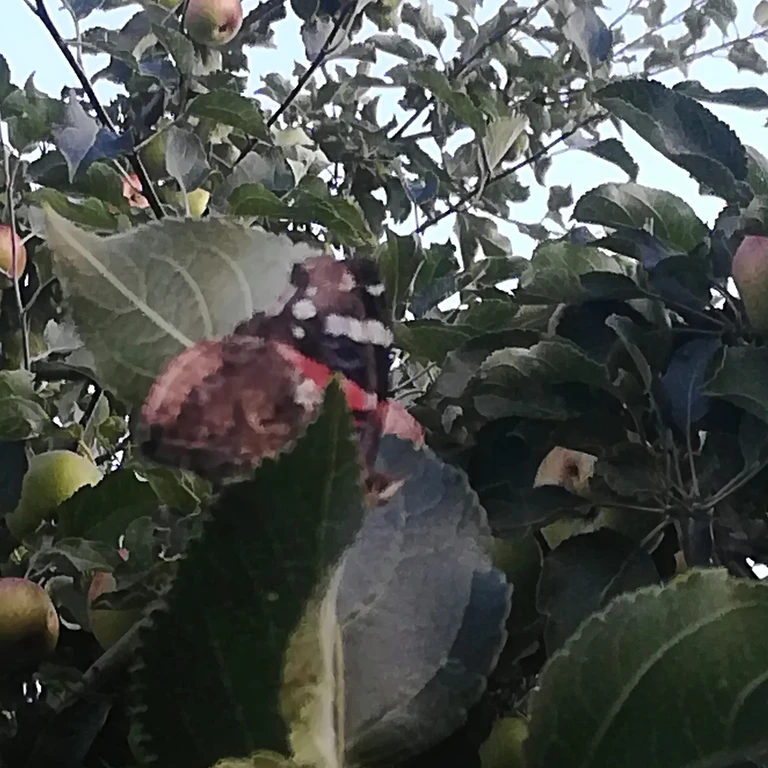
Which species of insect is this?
Vanessa atalanta
